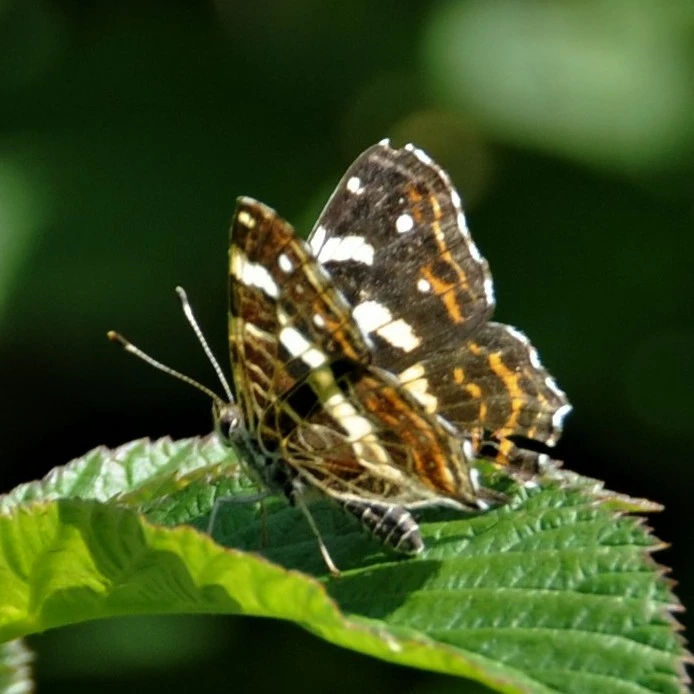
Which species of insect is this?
Araschnia levana
